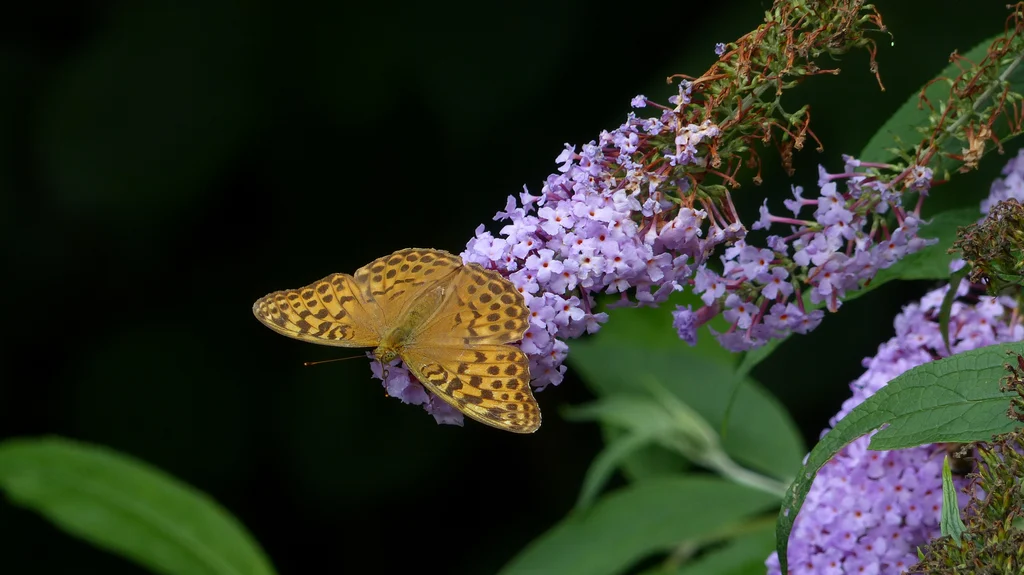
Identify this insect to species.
Argynnis paphia
